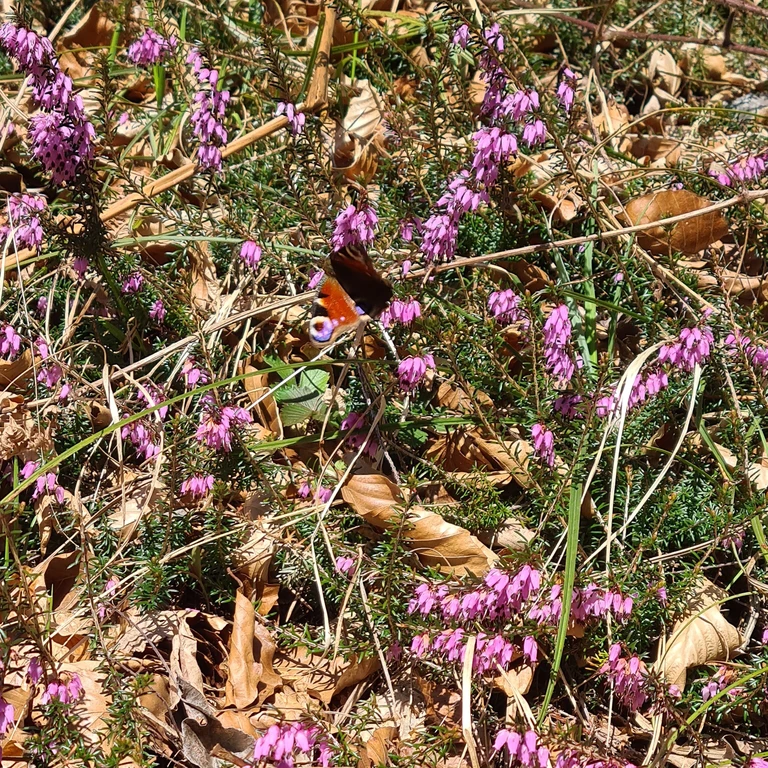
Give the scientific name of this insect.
Aglais io
